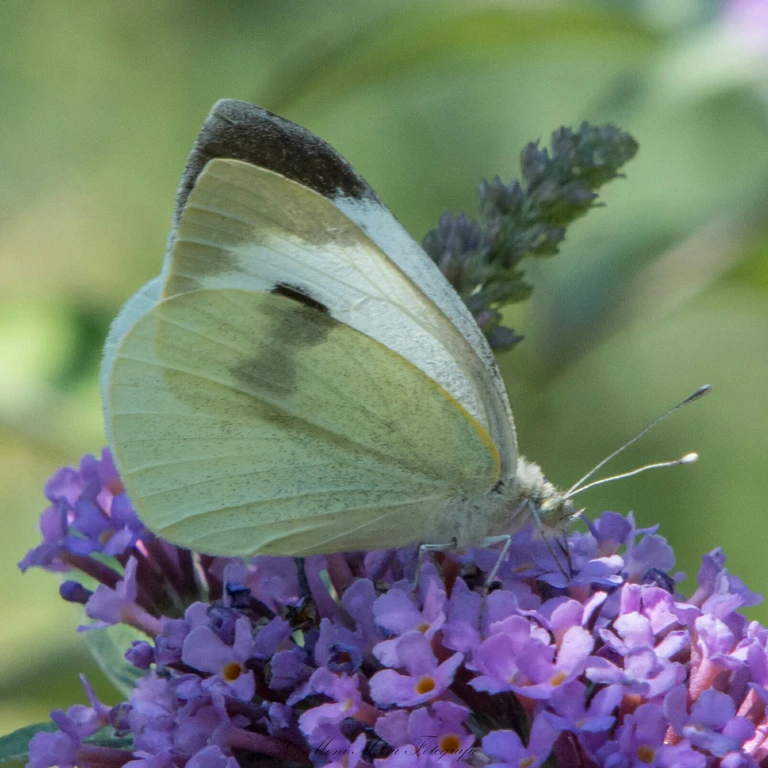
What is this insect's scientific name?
Pieris brassicae
